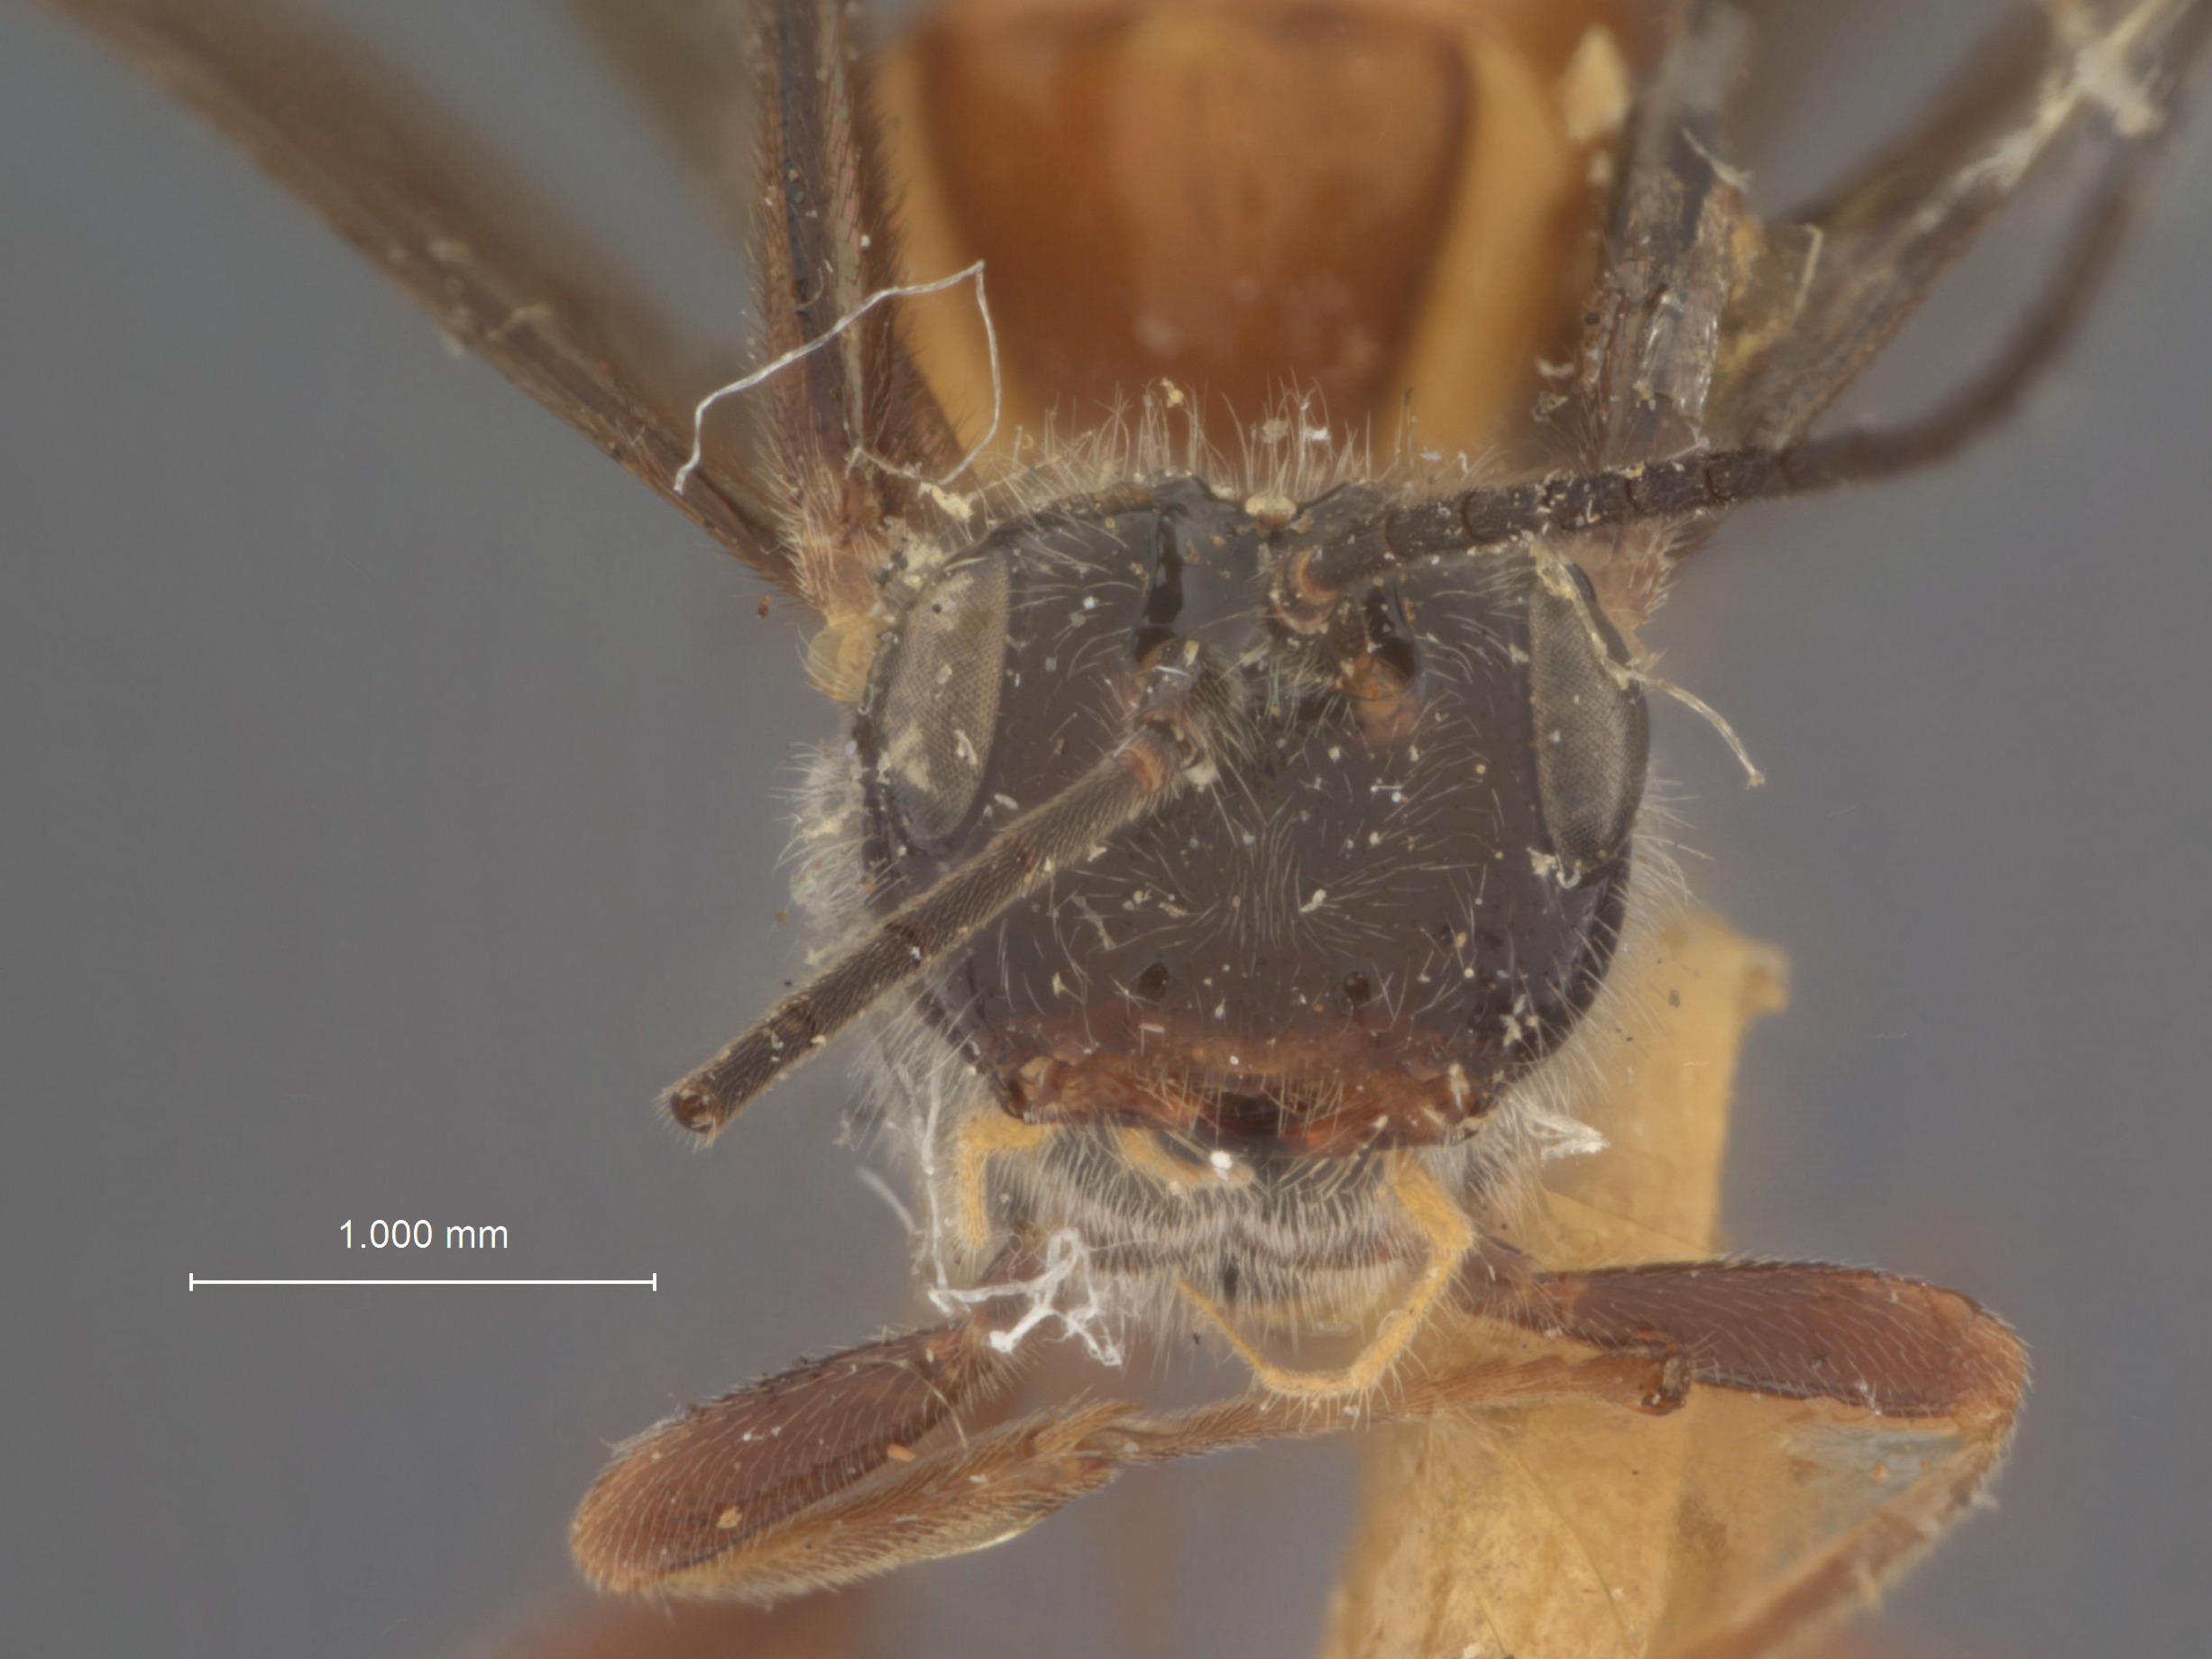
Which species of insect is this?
Capitonius erythrogaster
